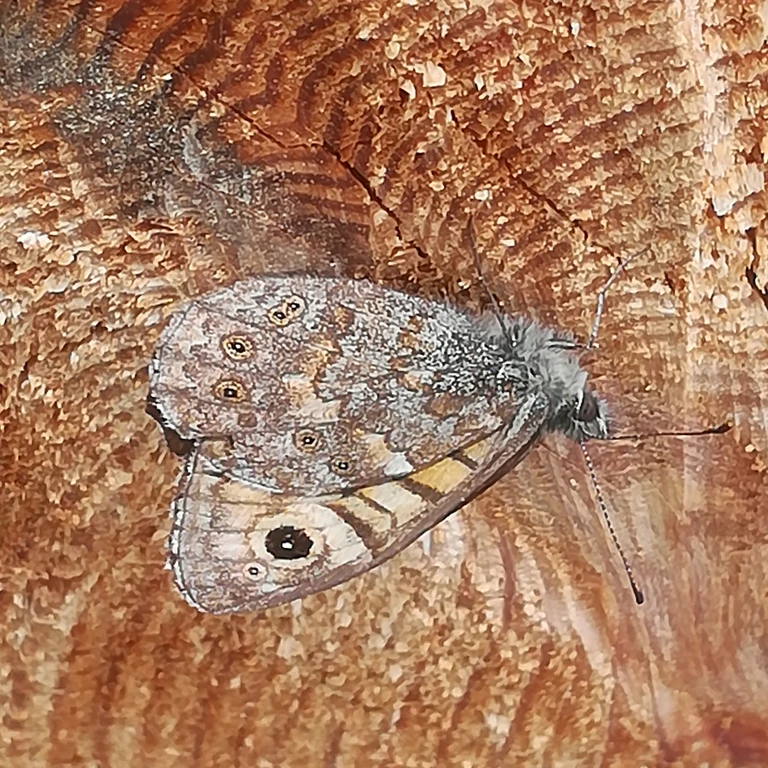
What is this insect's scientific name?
Lasiommata megera (also Pararge megera)
